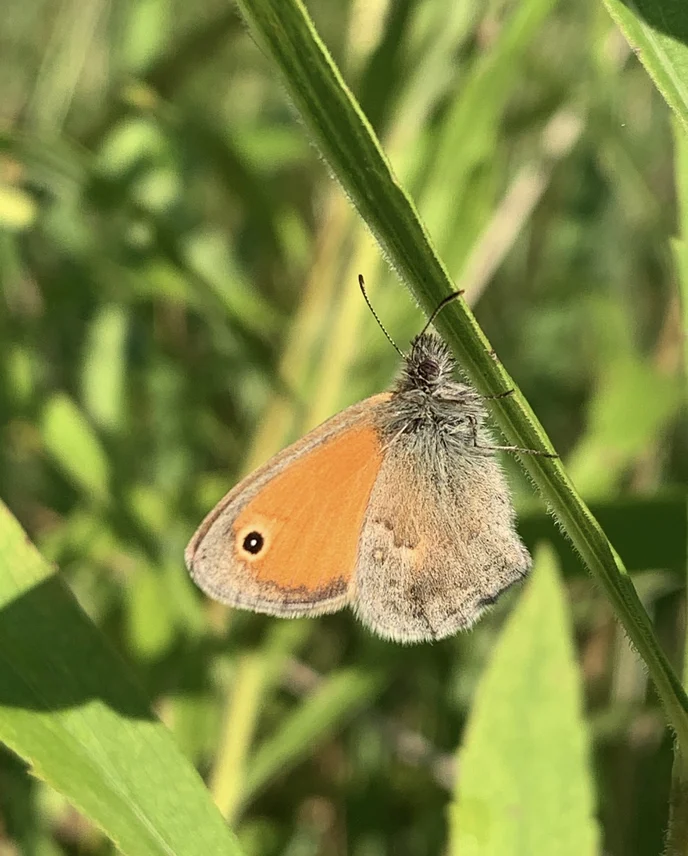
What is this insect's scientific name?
Coenonympha pamphilus
